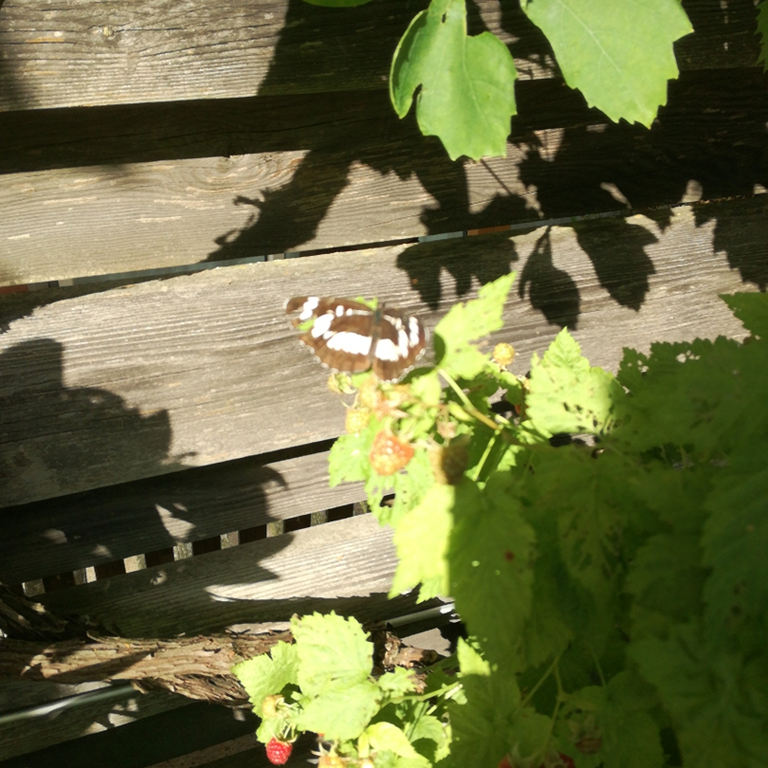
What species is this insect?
Neptis rivularis
